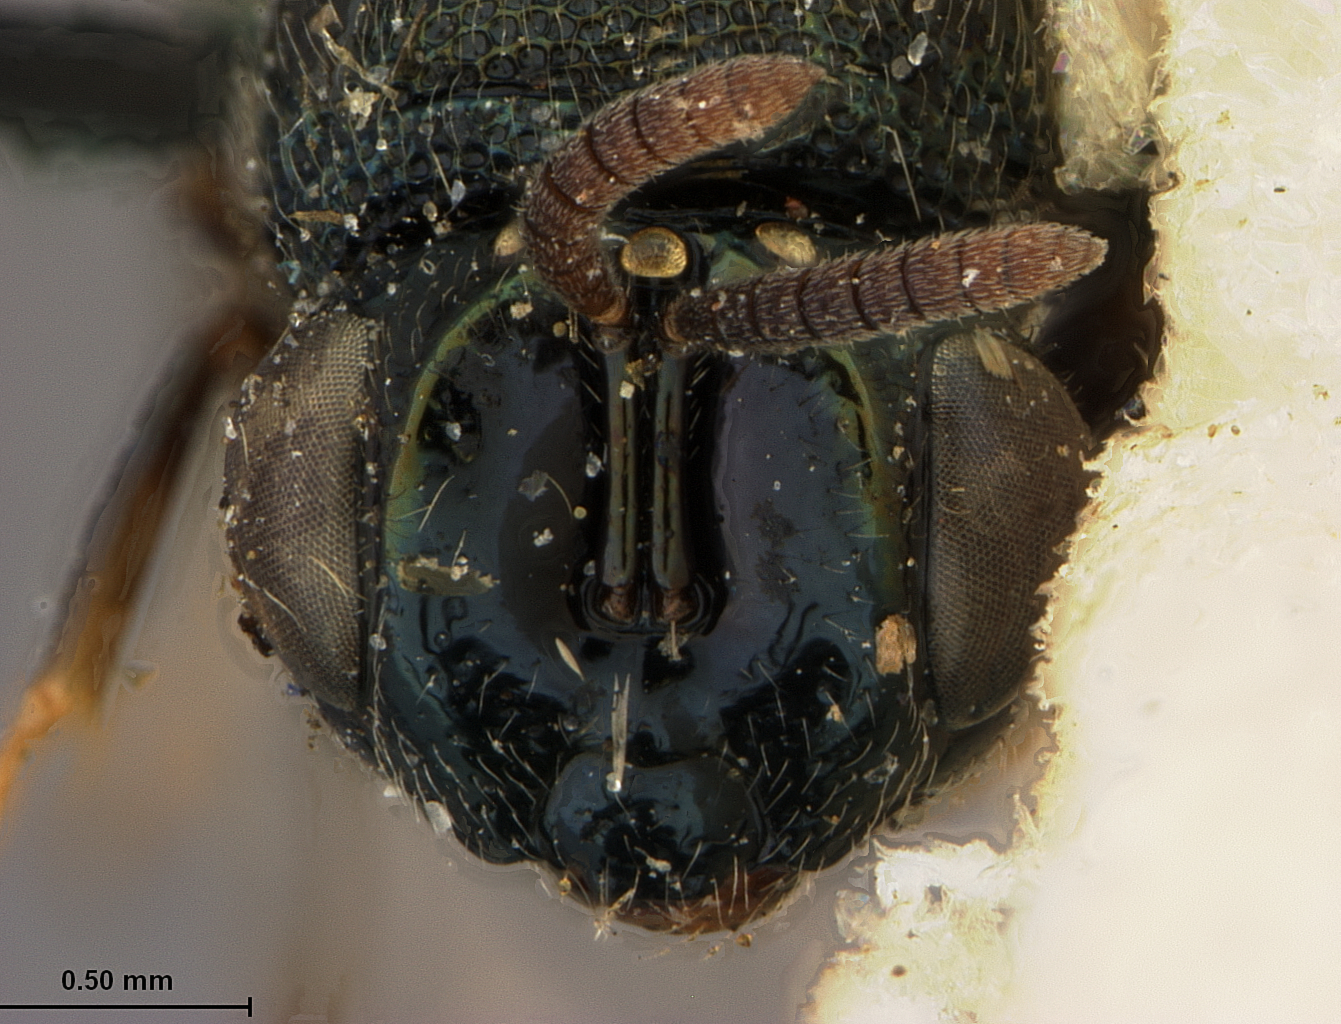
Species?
Perilampus japonicus
